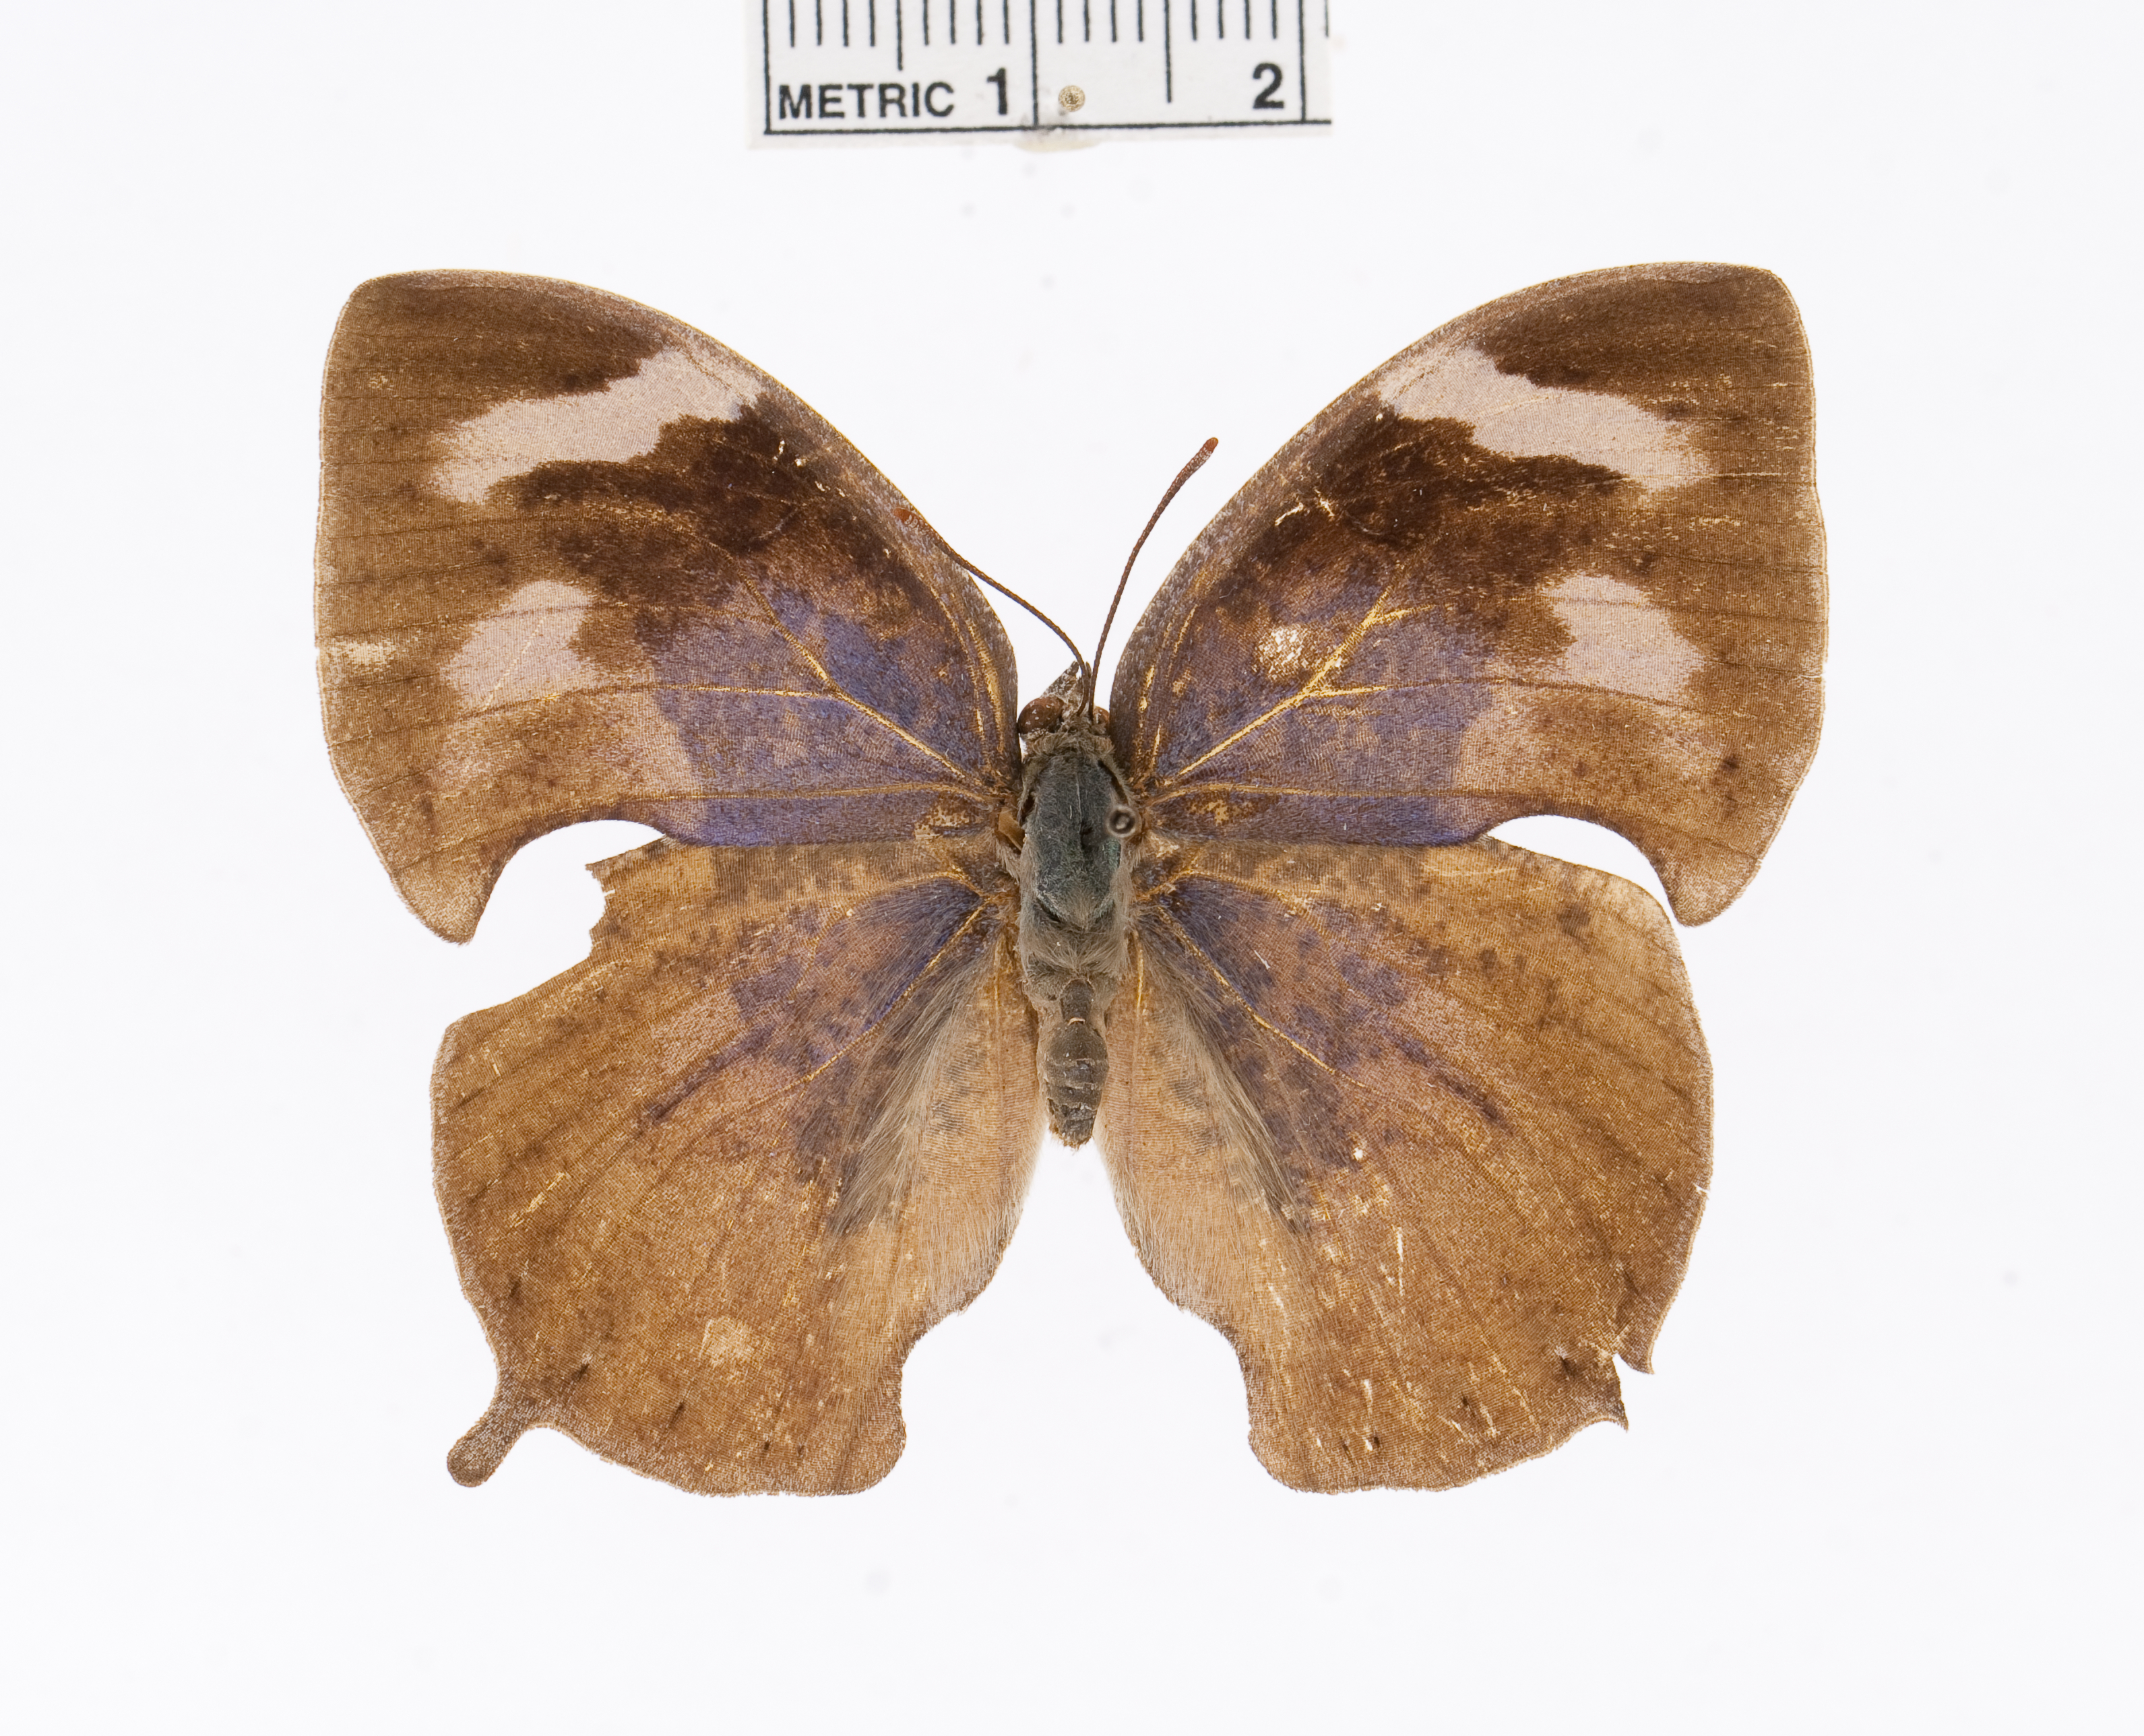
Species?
Memphis forreri
